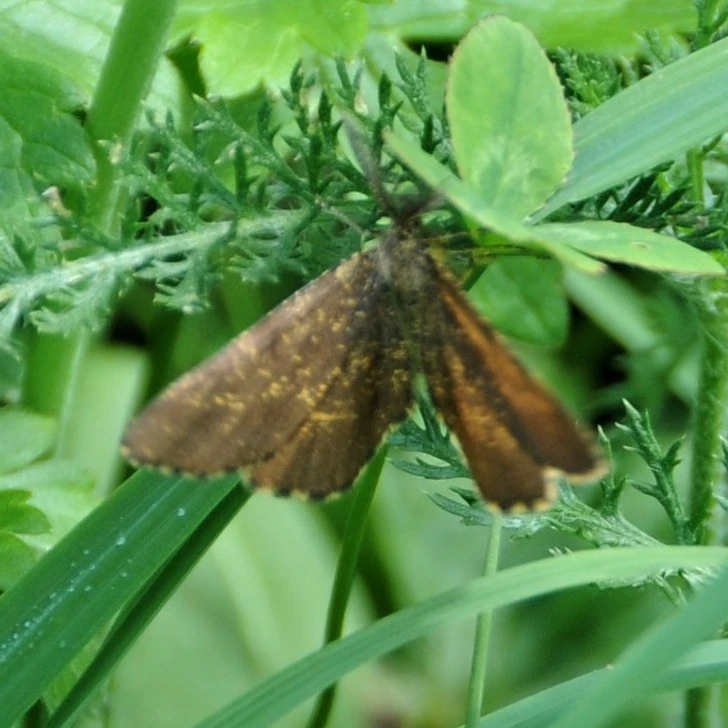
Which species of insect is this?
Ematurga atomaria
